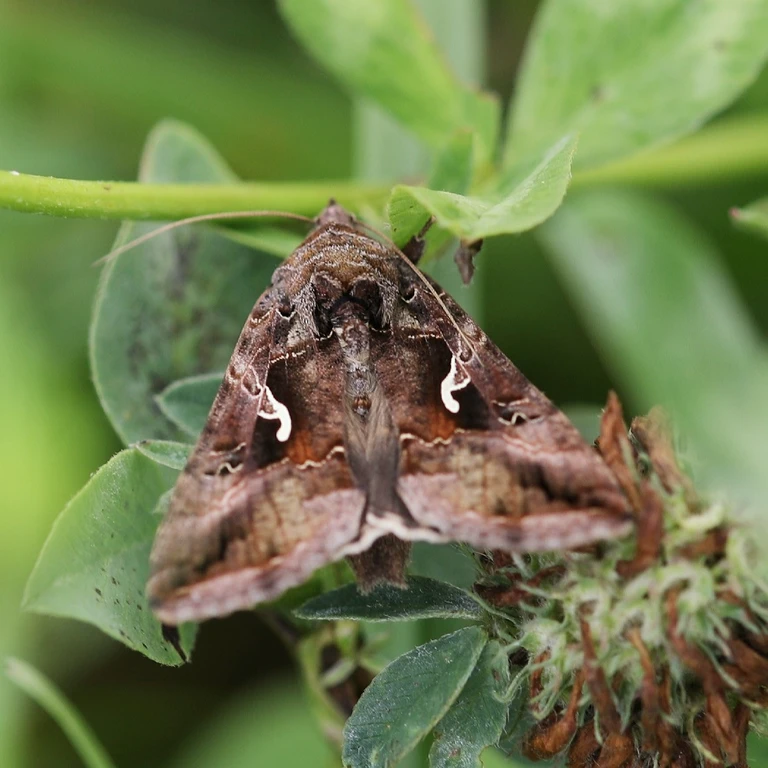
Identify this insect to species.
Autographa gamma
